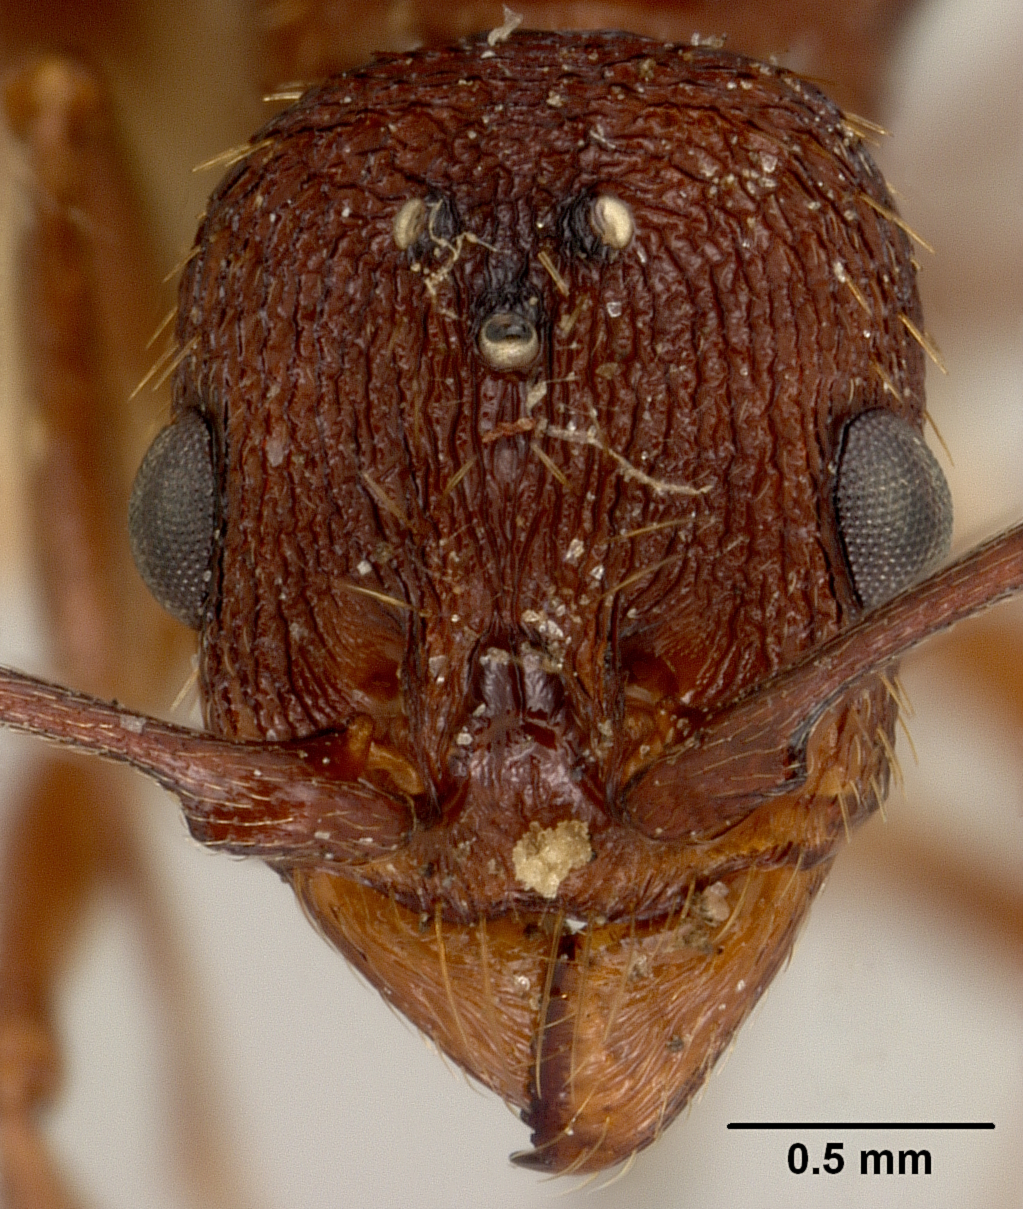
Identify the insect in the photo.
Aphaenogaster treatae
